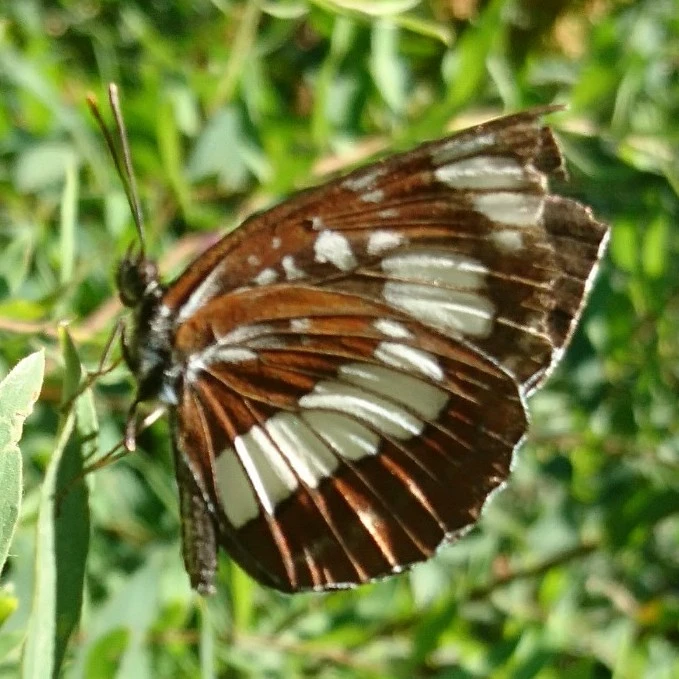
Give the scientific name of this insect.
Neptis rivularis
